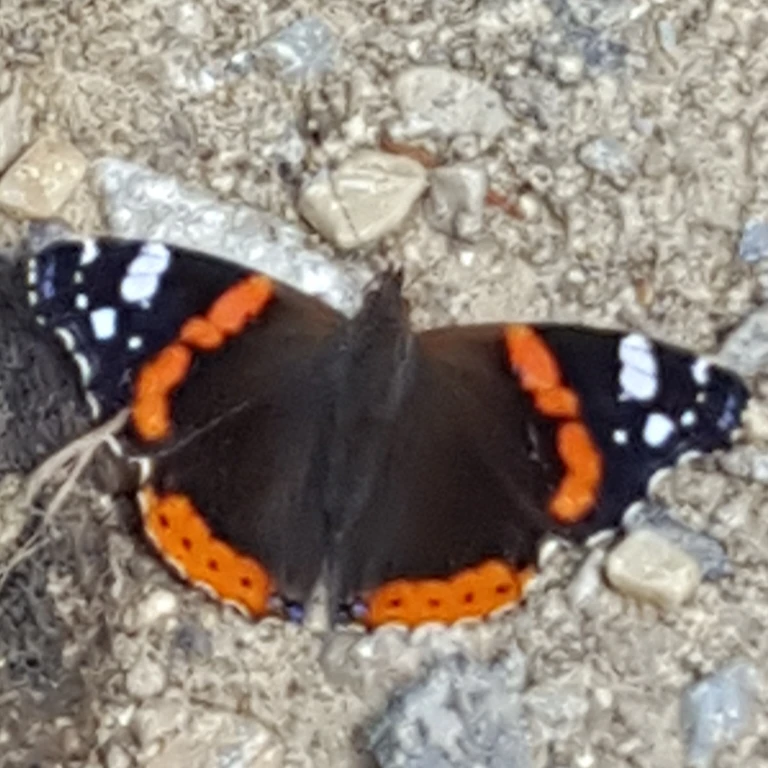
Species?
Vanessa atalanta
